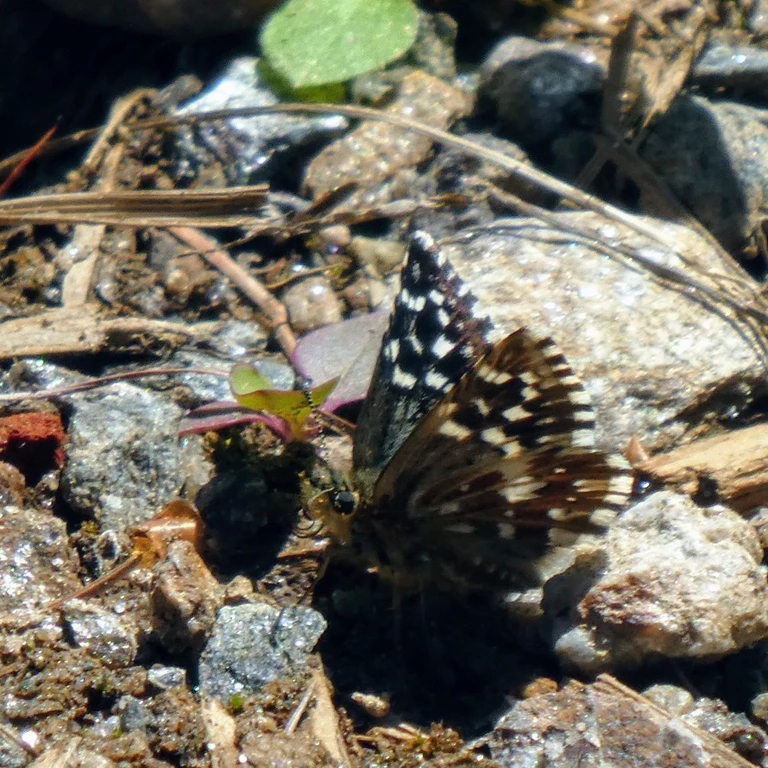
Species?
Pyrgus malvae
